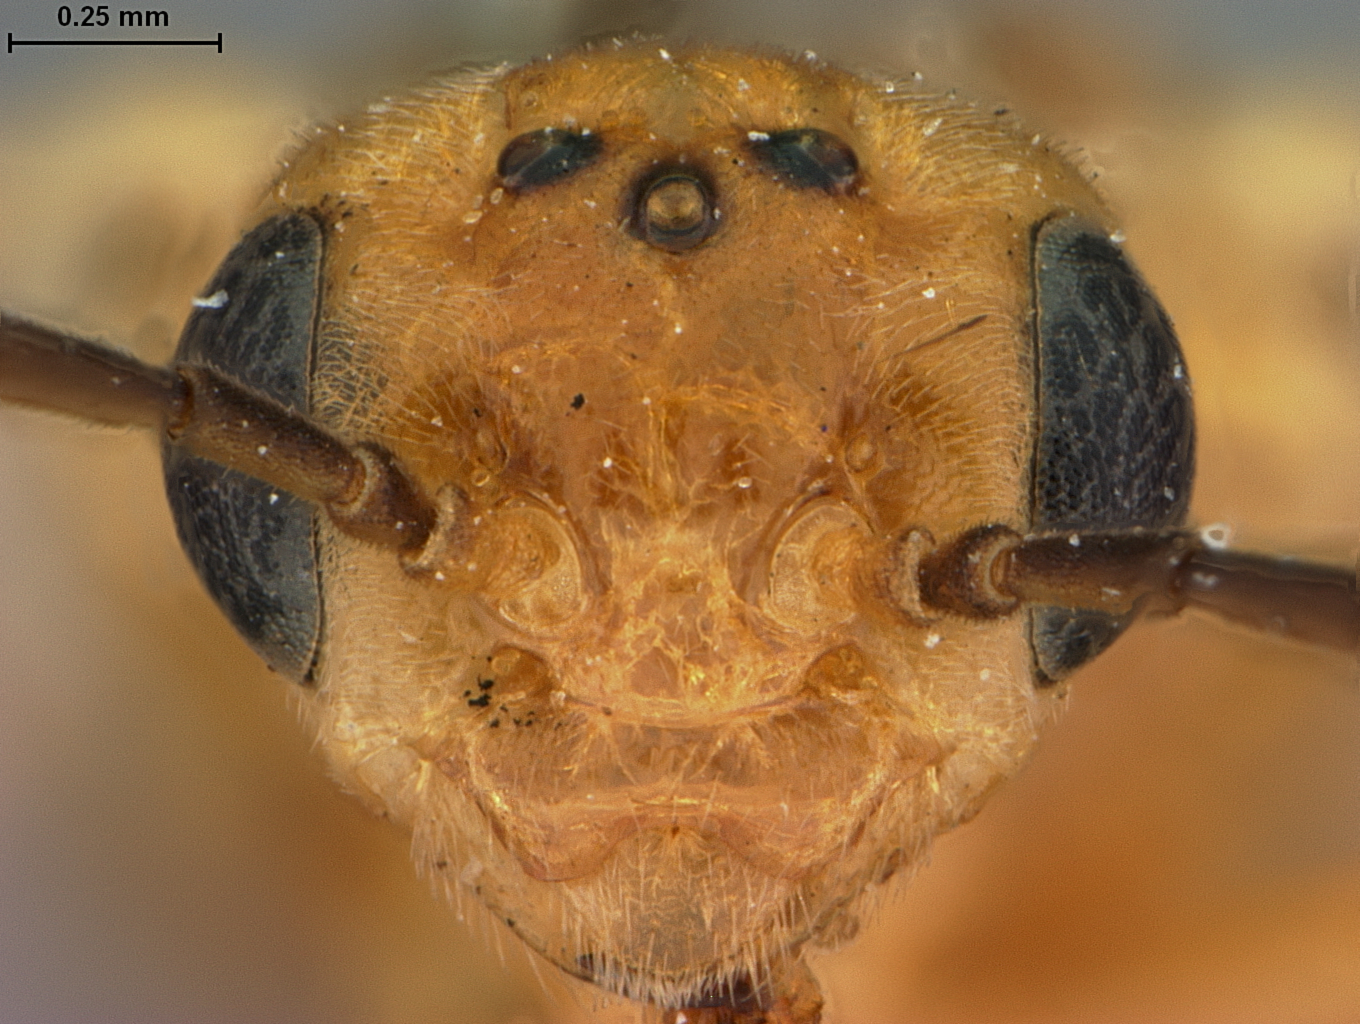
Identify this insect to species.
Hoplocampa xantha
